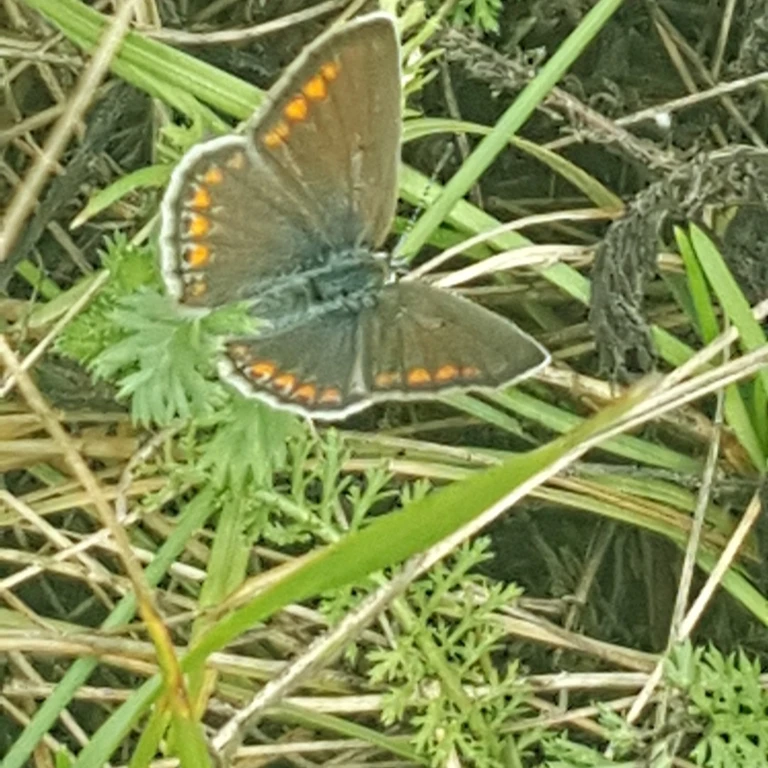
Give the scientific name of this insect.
Polyommatus icarus
